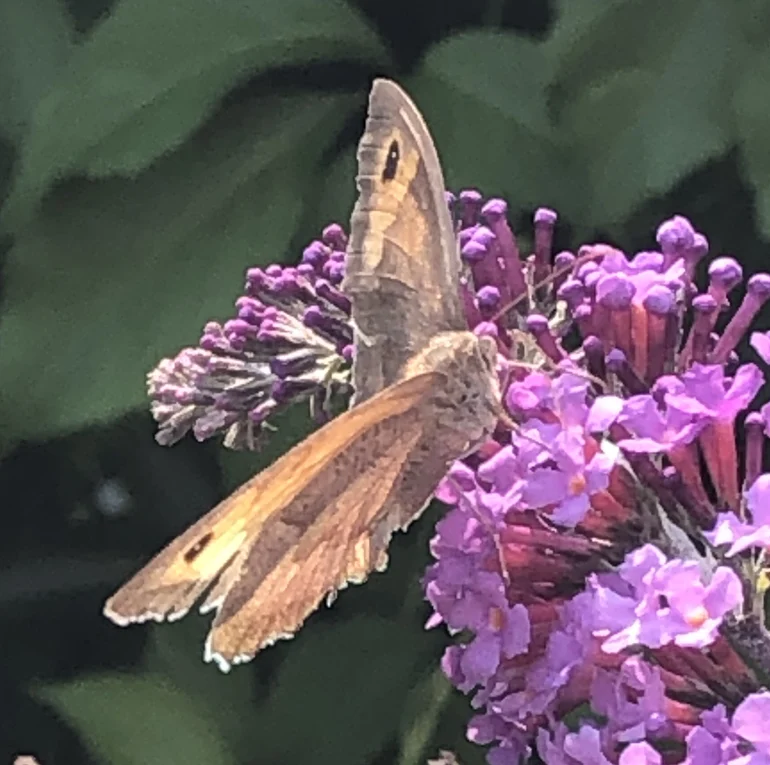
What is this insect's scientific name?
Maniola jurtina
